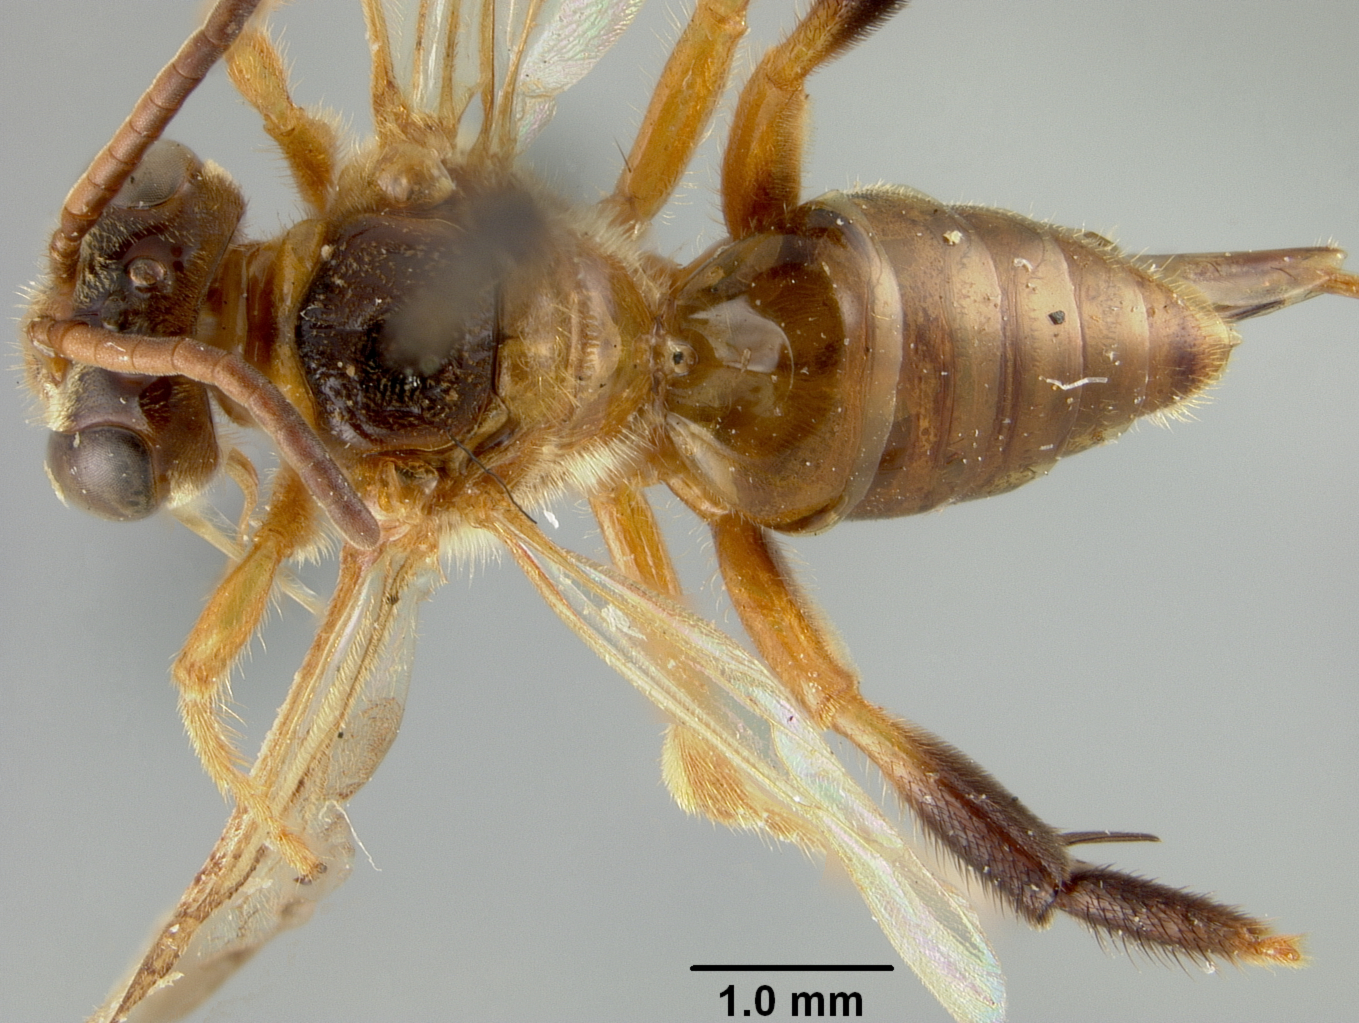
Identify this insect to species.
Osiris panamensis
